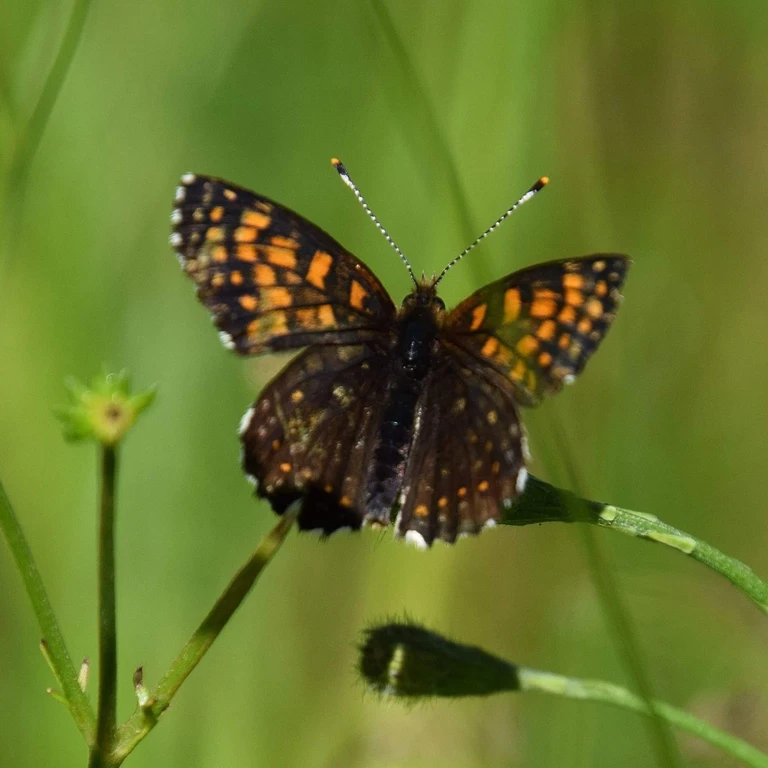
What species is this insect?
Melitaea diamina
